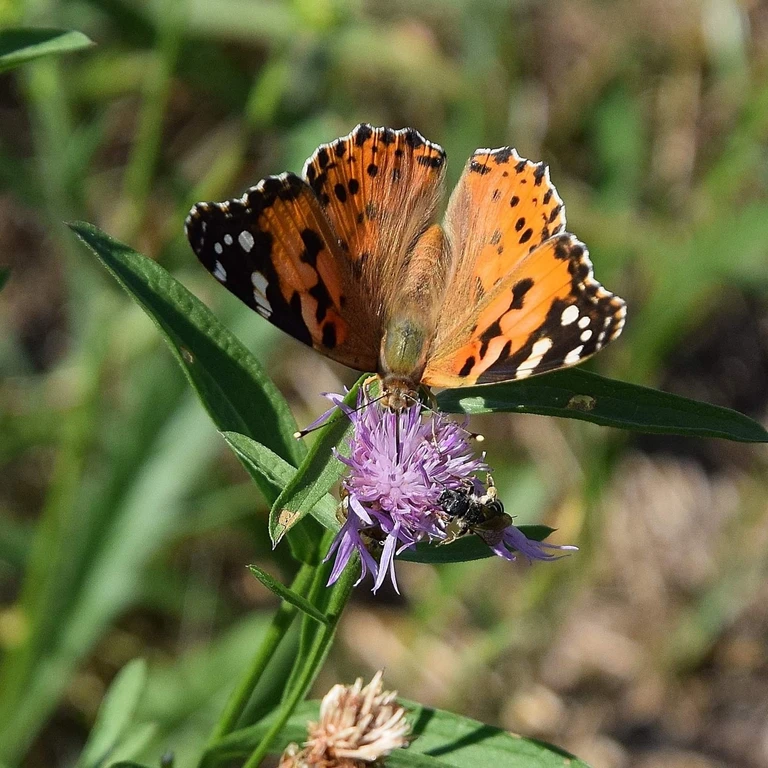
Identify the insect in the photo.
Vanessa cardui
